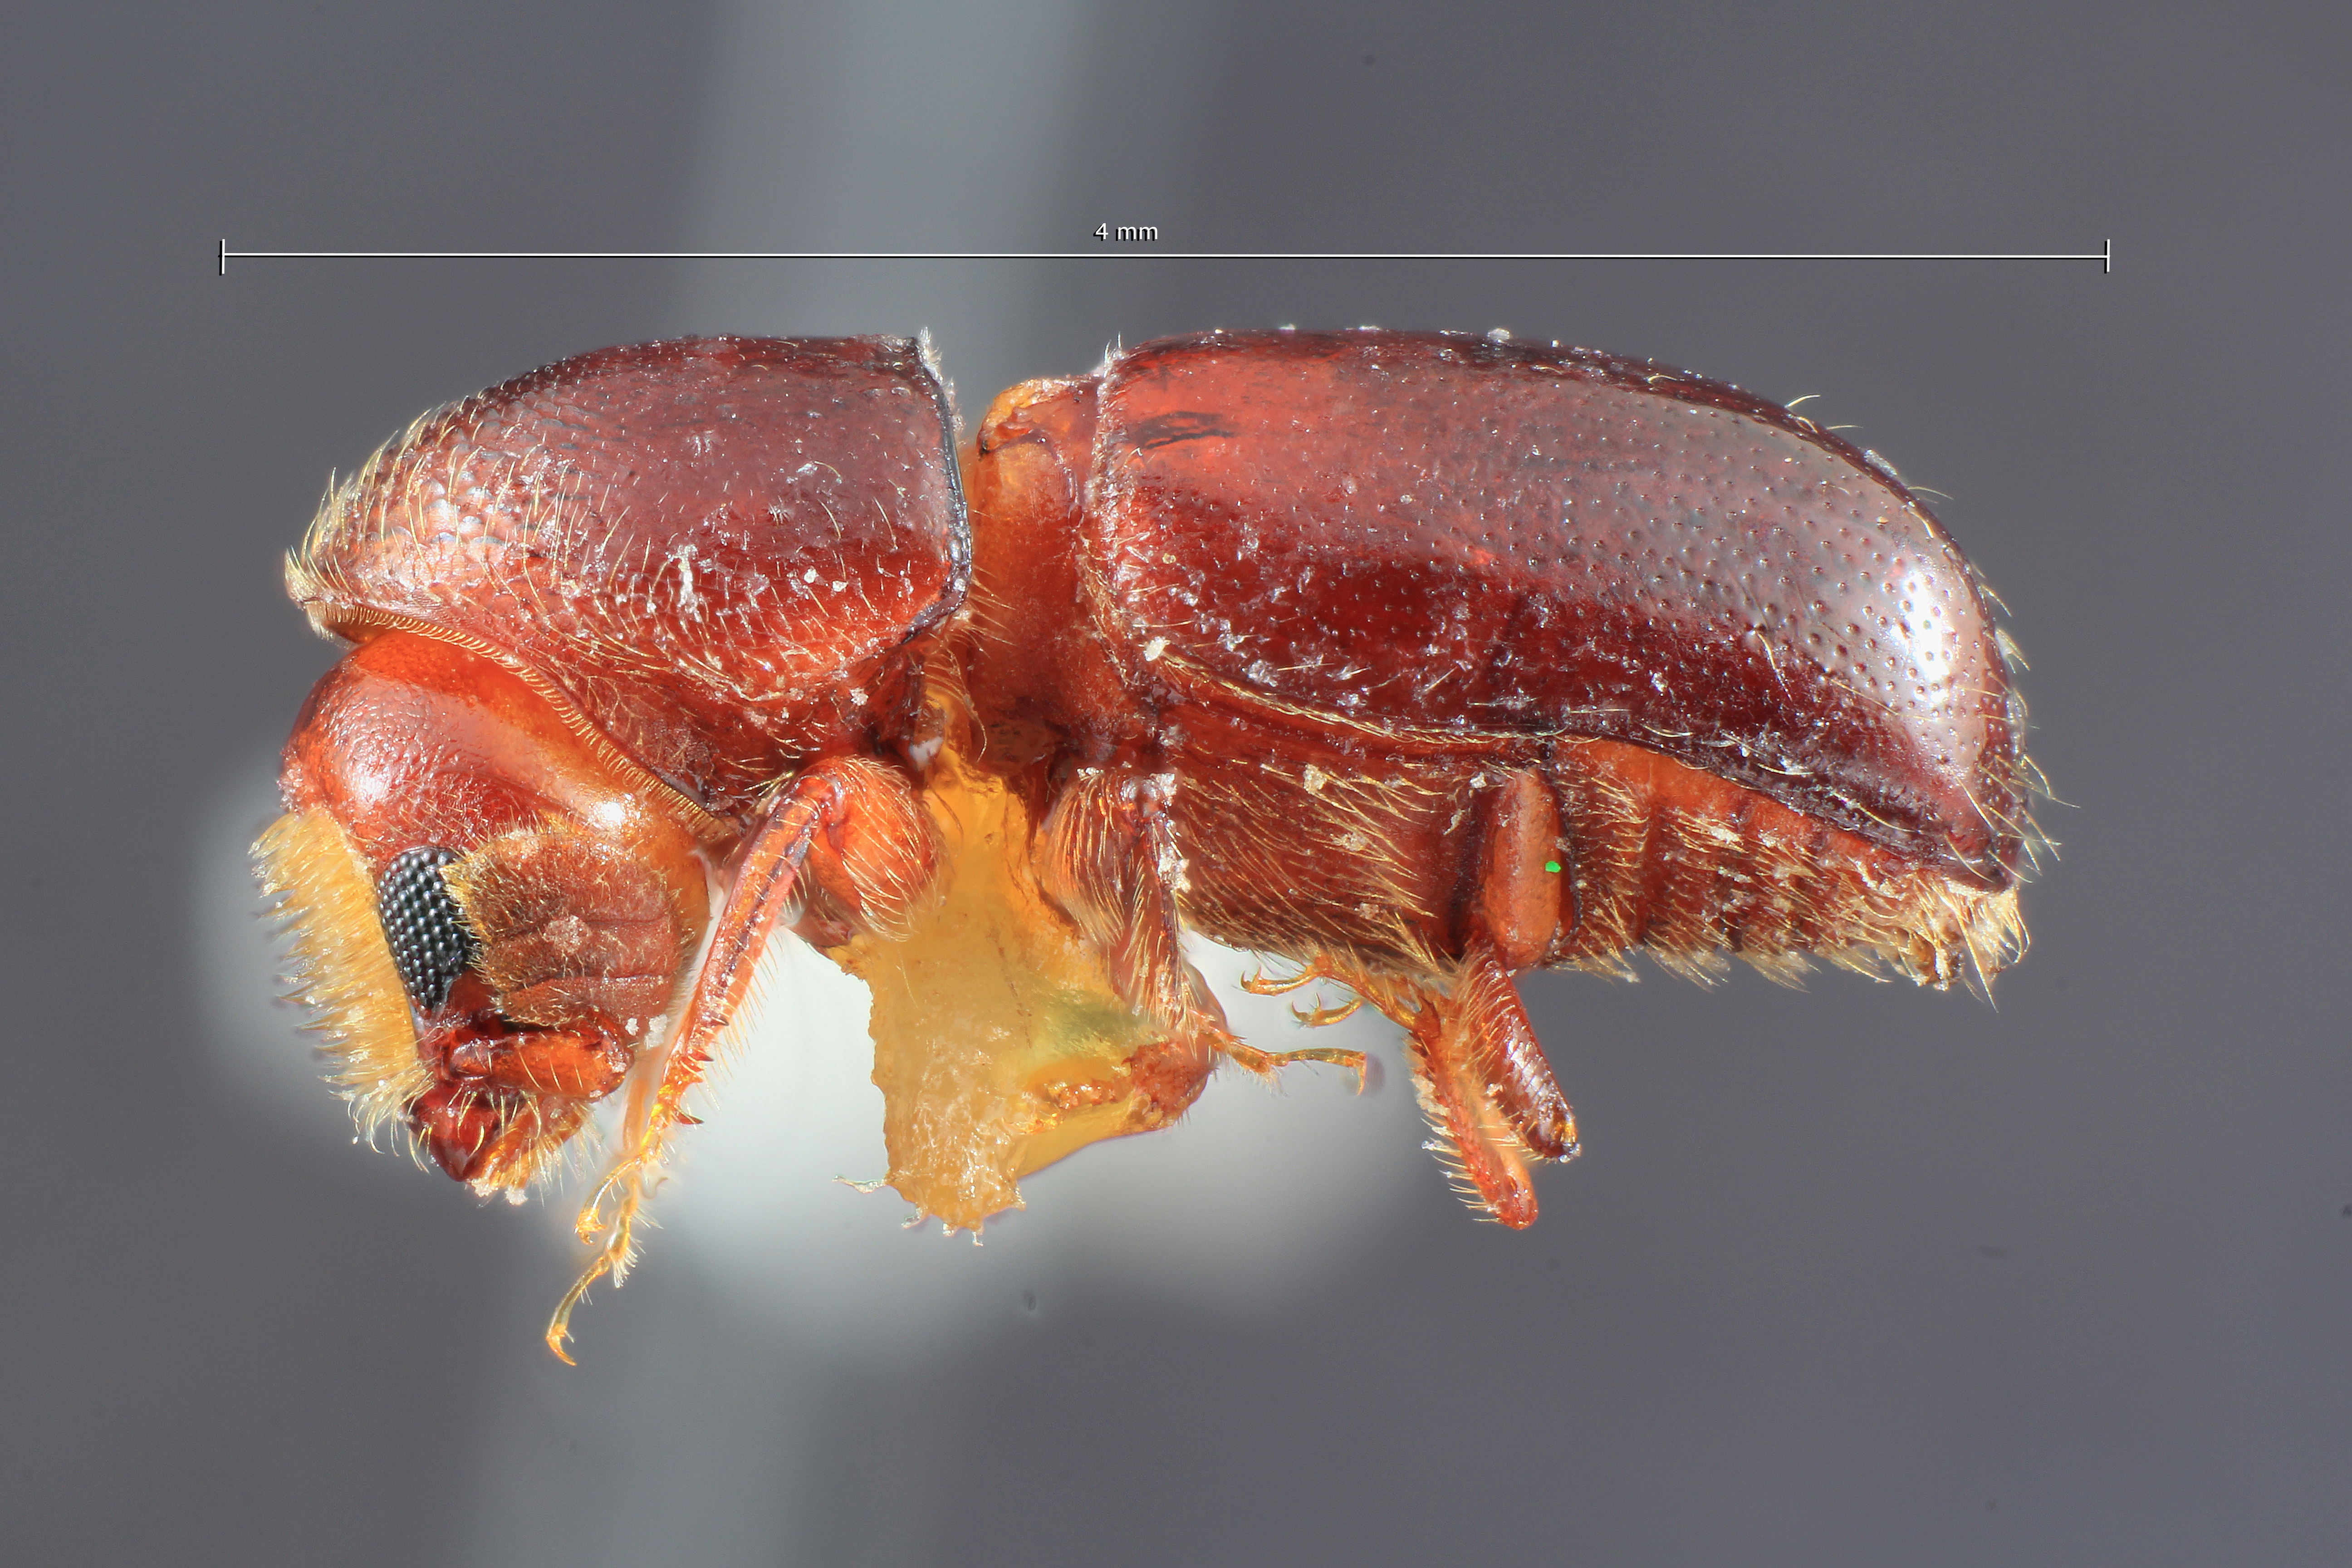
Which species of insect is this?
Corthylus similimus
